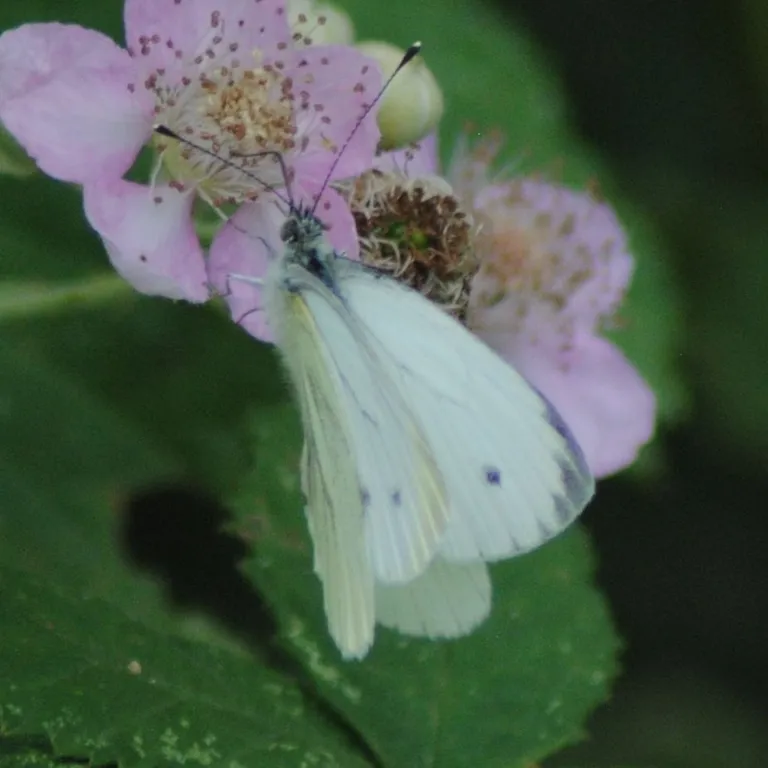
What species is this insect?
Pieris napi
